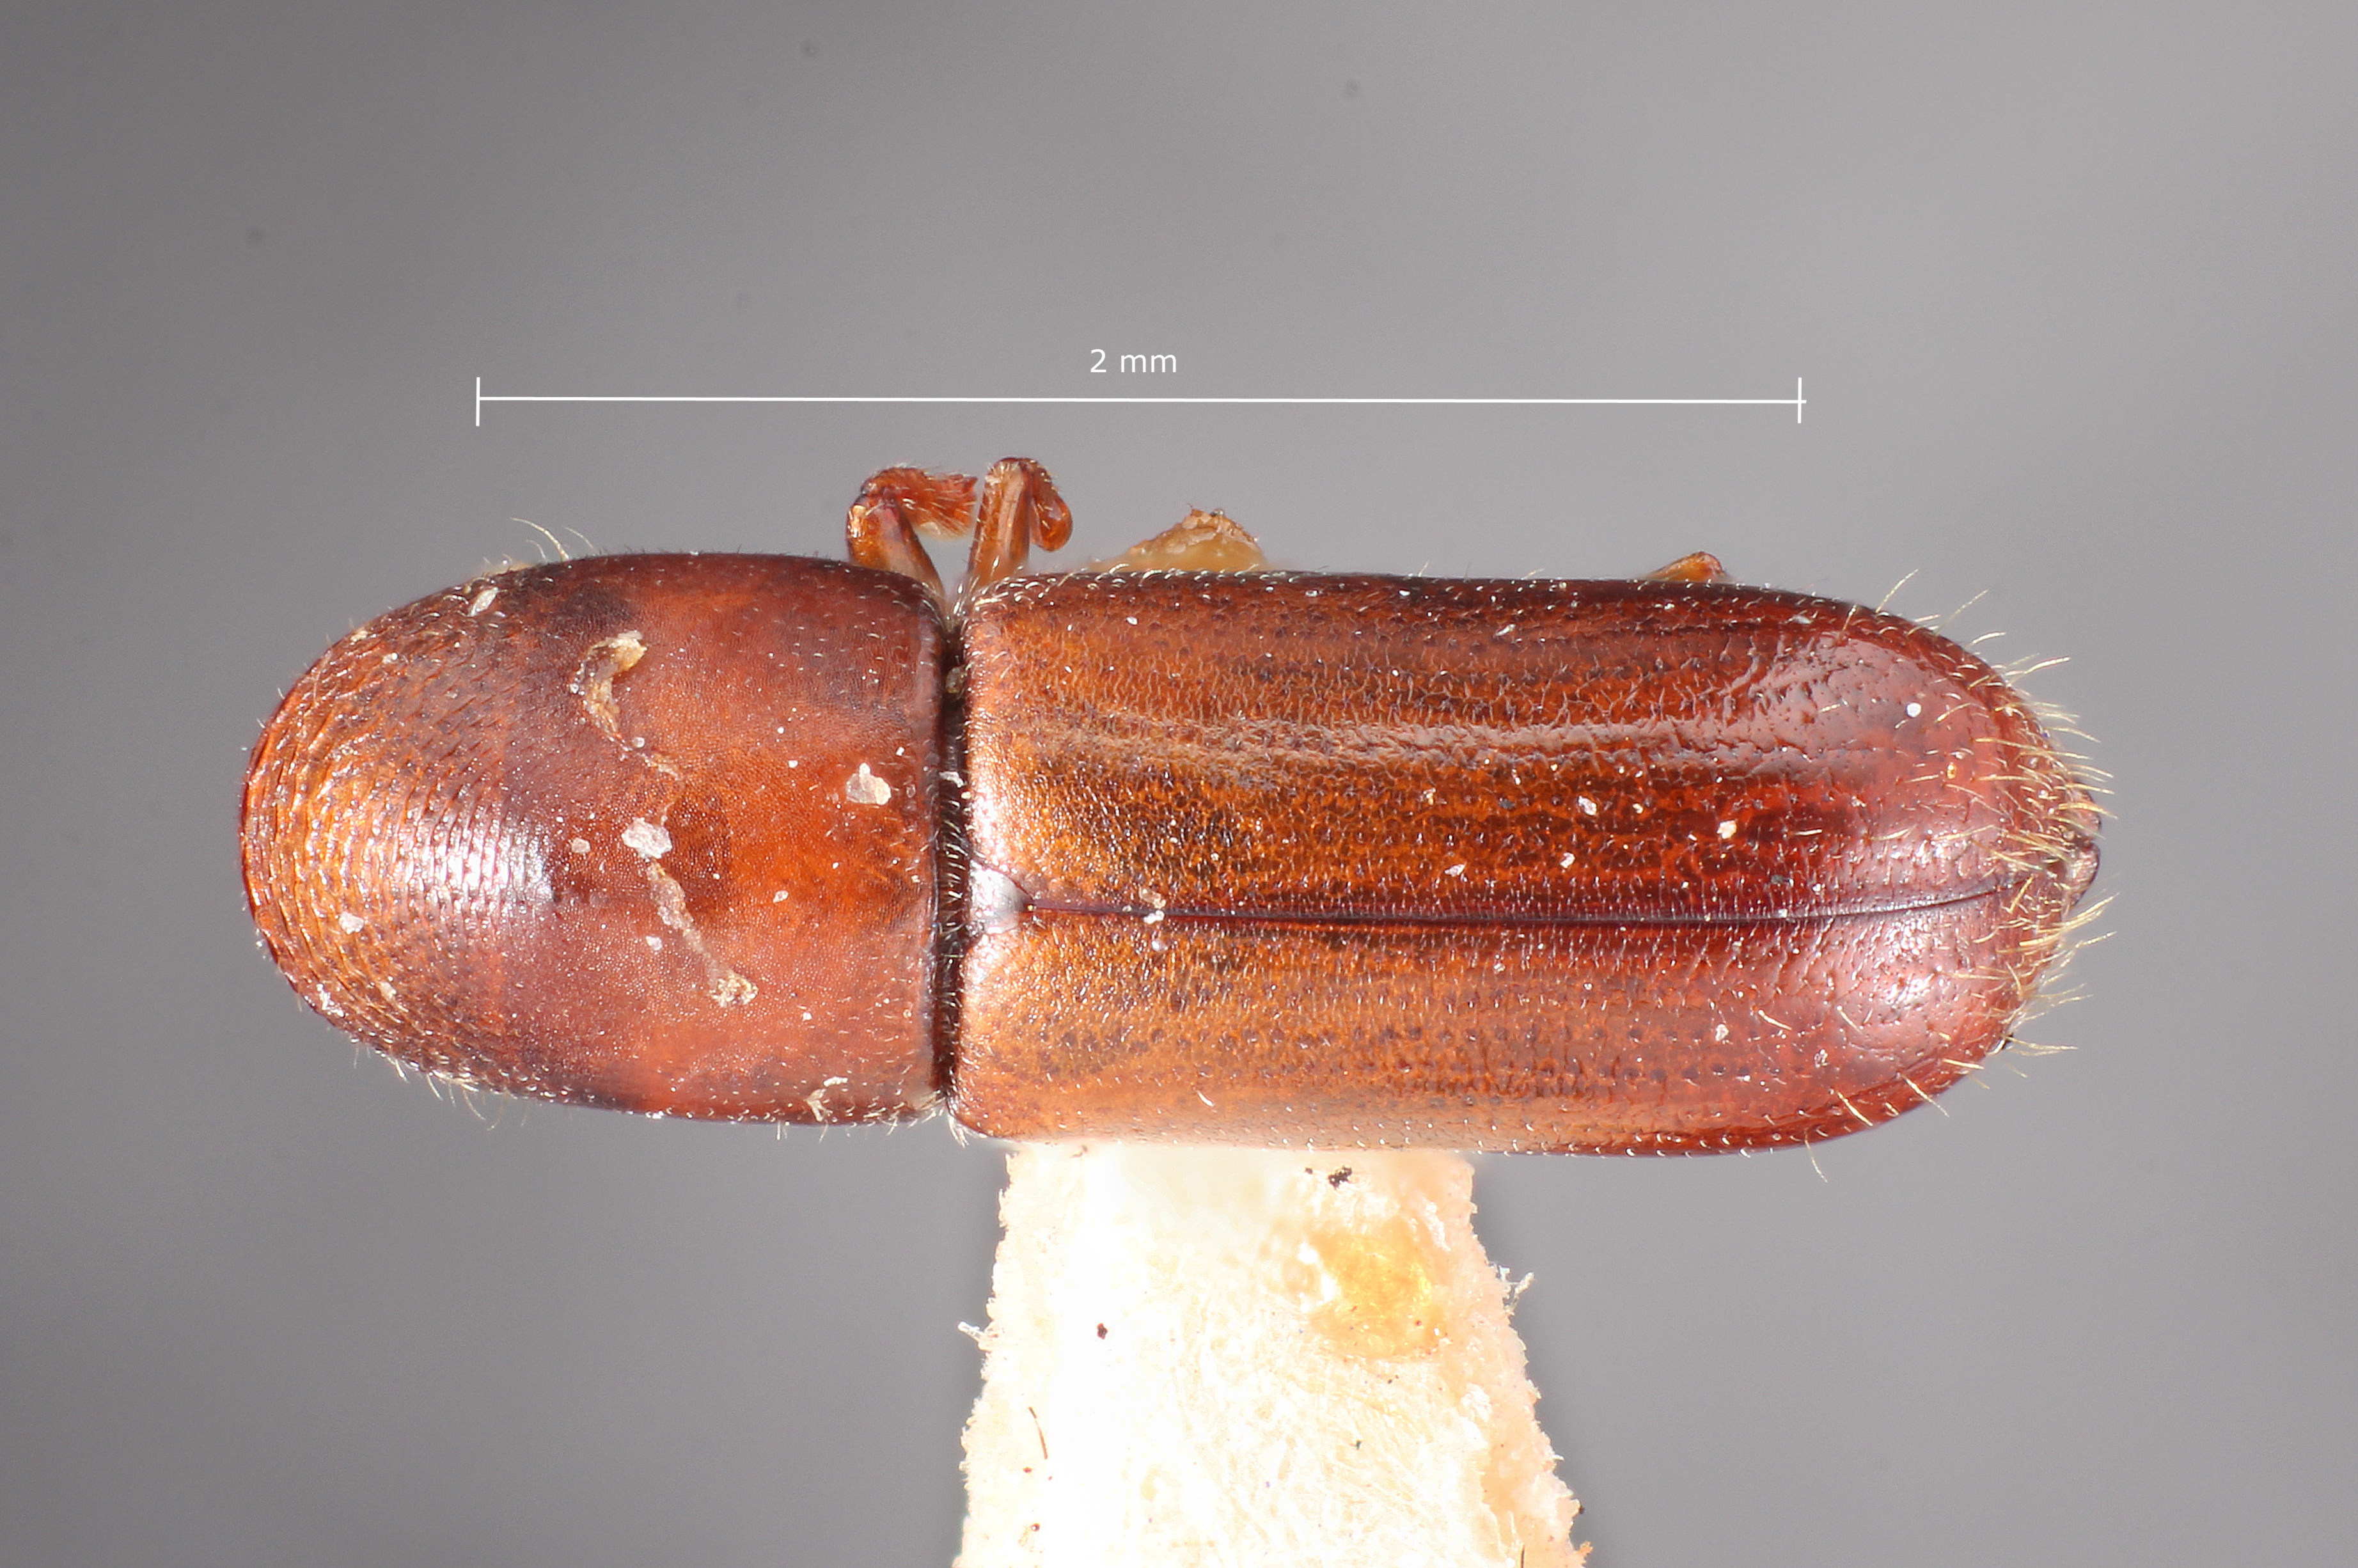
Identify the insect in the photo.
Gnathotrichus nitidifrons
